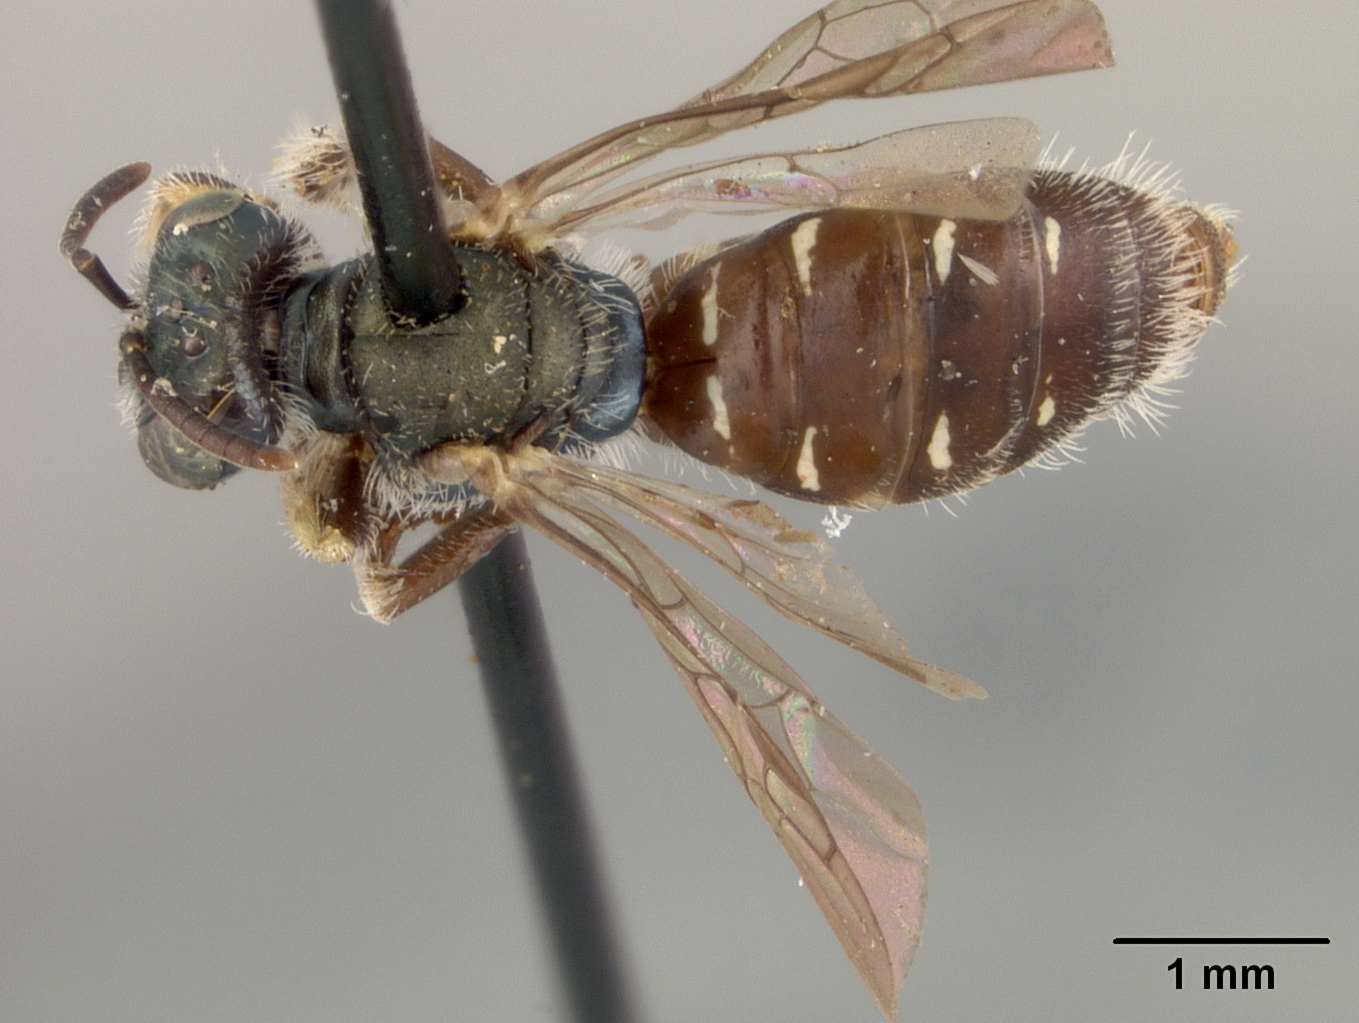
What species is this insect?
Perdita discreta
